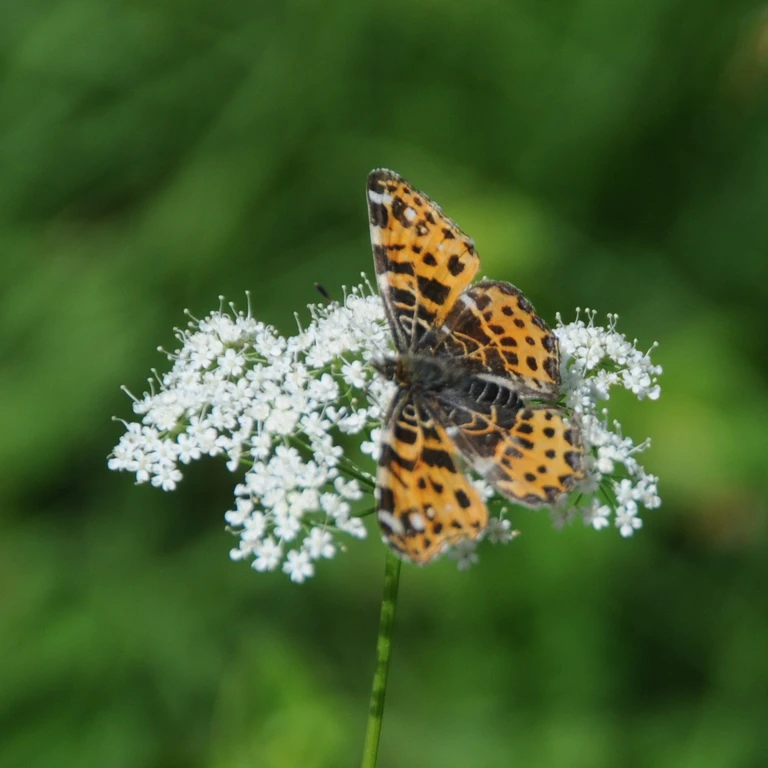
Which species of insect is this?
Araschnia levana
